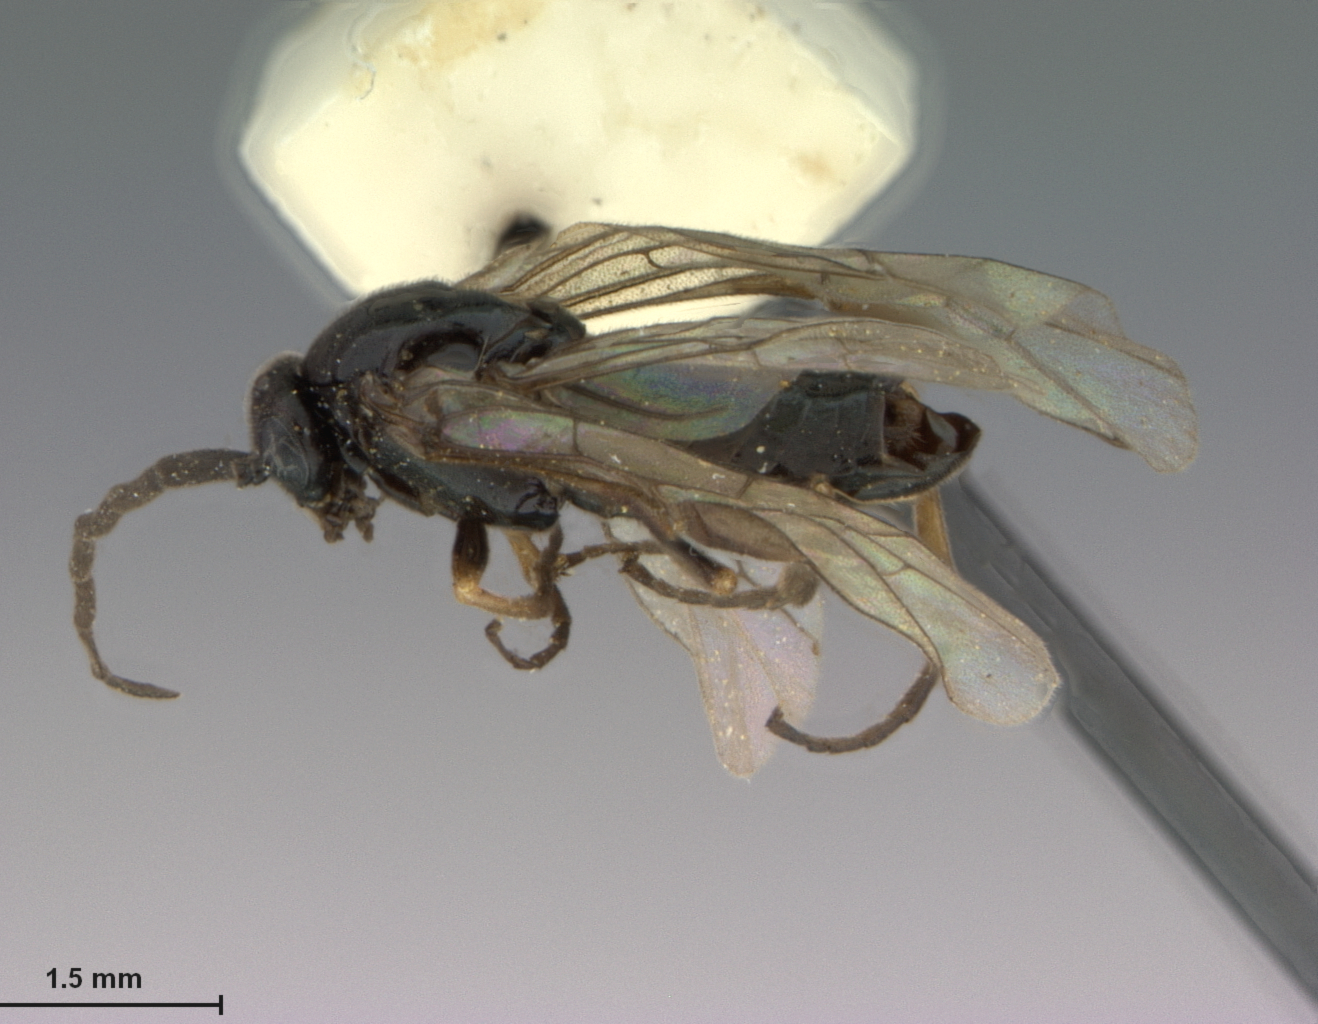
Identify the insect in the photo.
Pristiphora gelida
